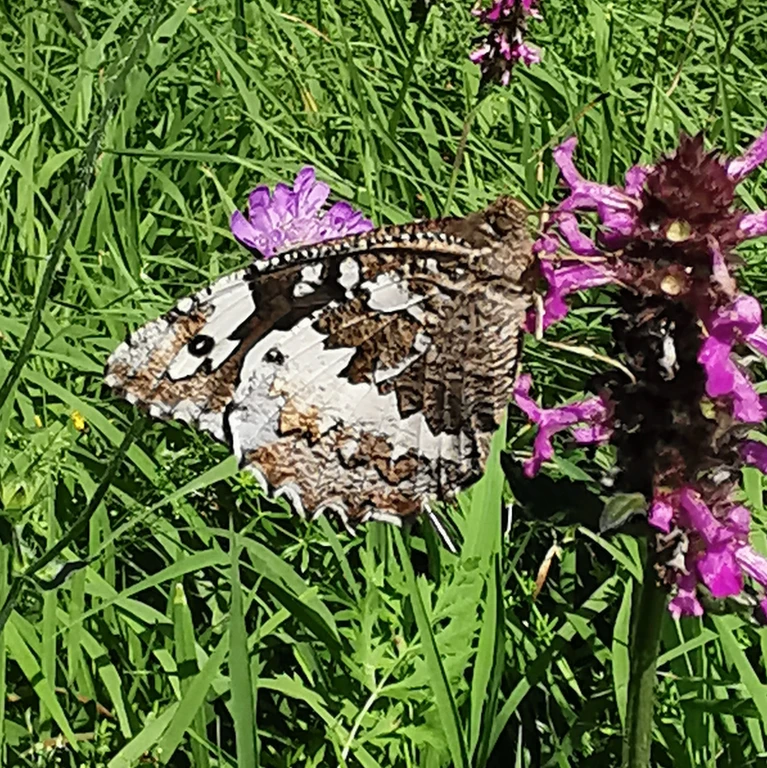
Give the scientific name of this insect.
Brintesia circe
